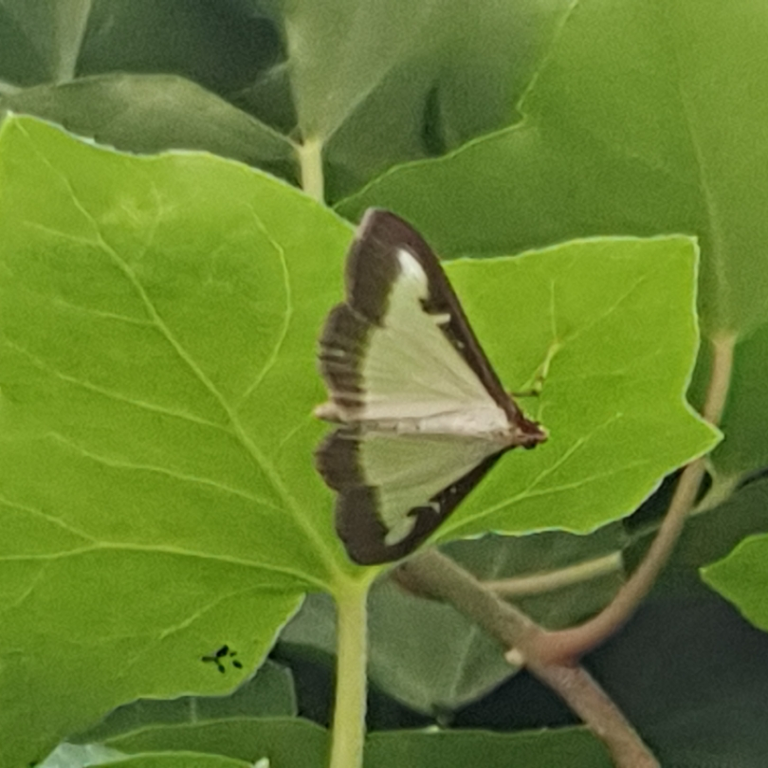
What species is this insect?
Cydalima perspectalis
